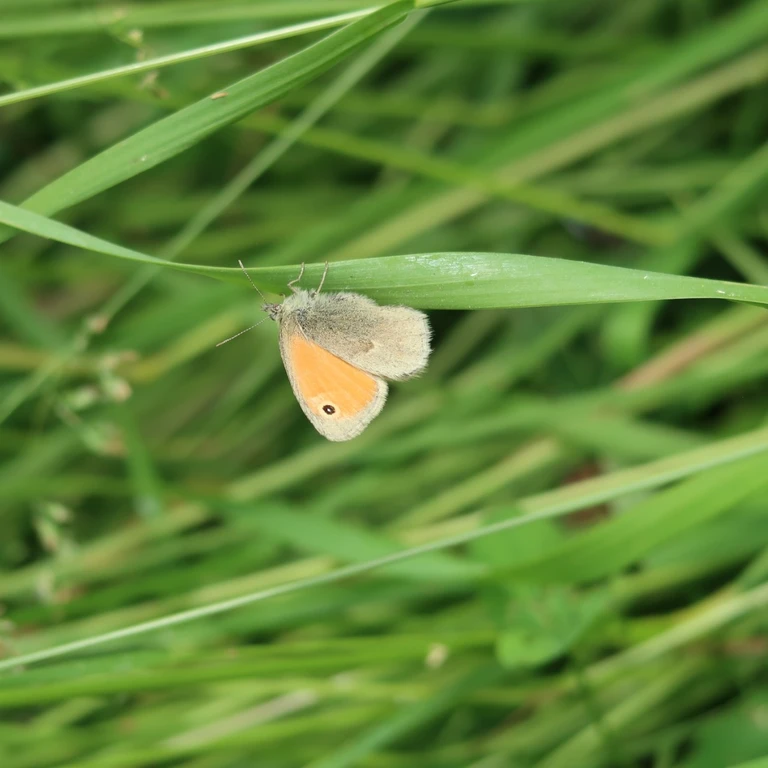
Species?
Coenonympha pamphilus
